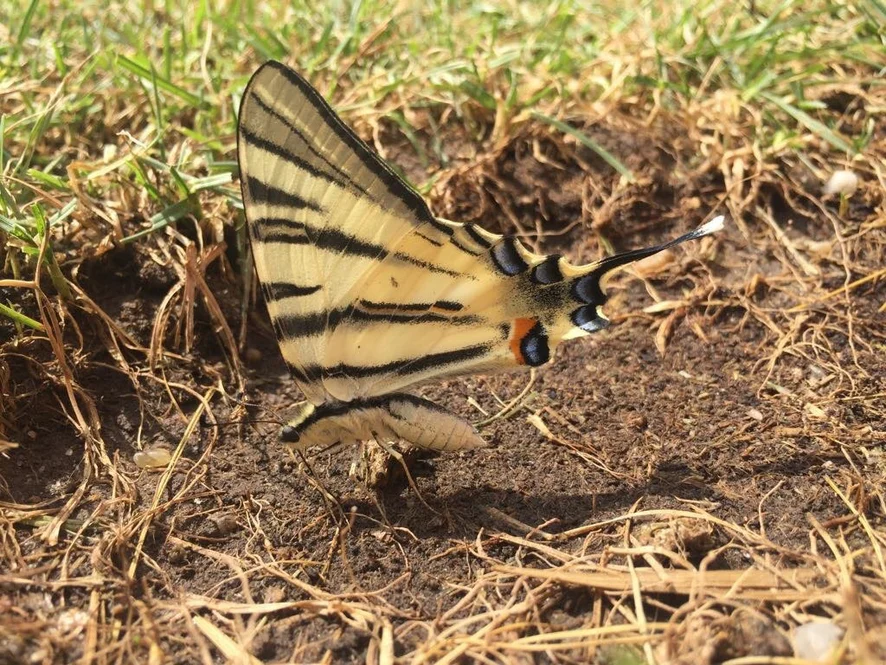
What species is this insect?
Iphiclides podalirius
